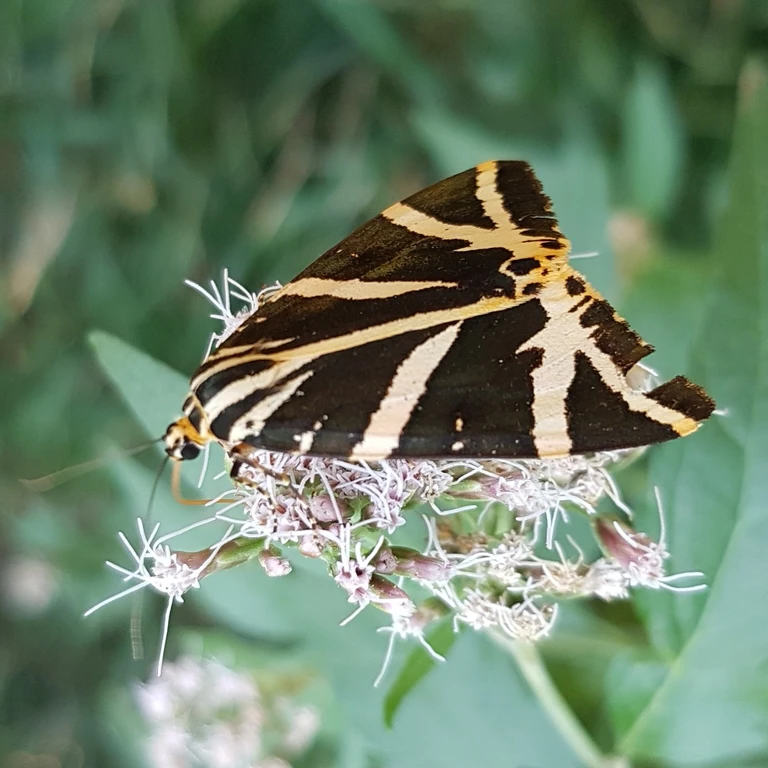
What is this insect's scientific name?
Euplagia quadripunctaria
